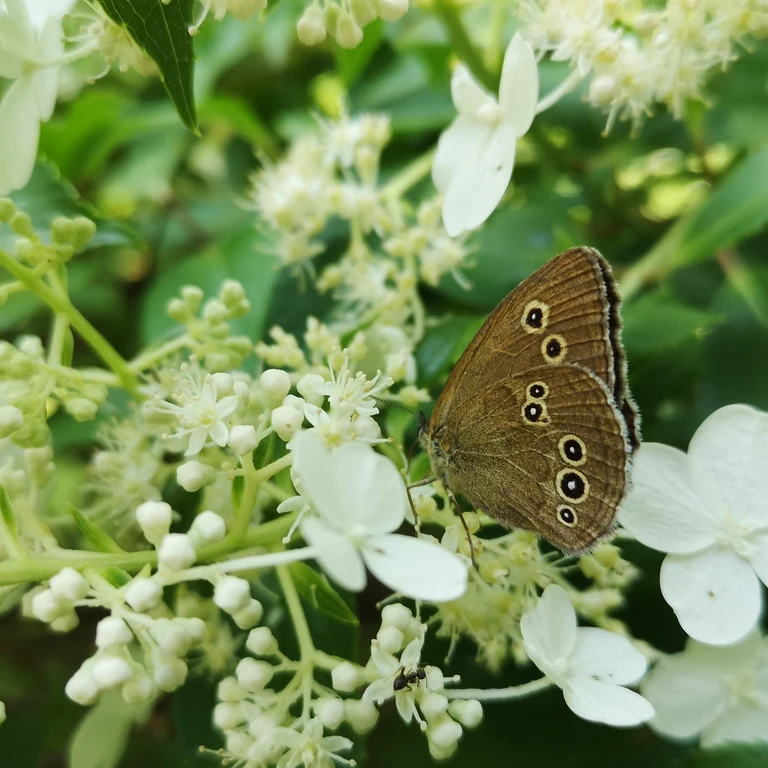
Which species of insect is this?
Aphantopus hyperantus
